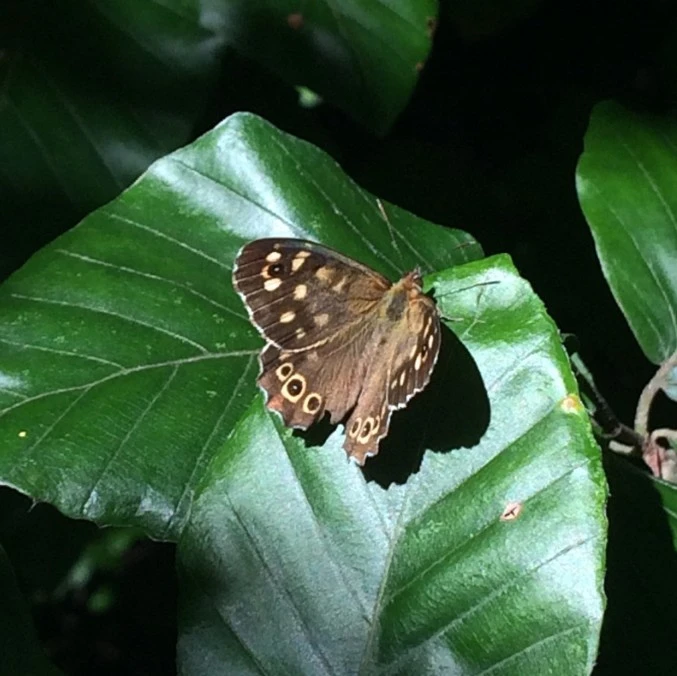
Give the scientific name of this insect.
Pararge aegeria
